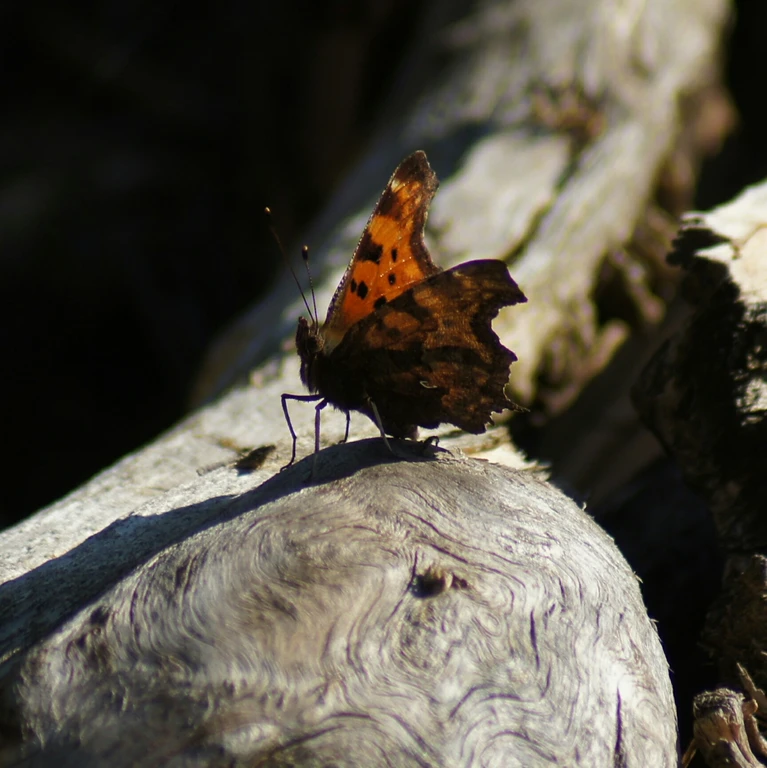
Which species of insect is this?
Polygonia c-album
